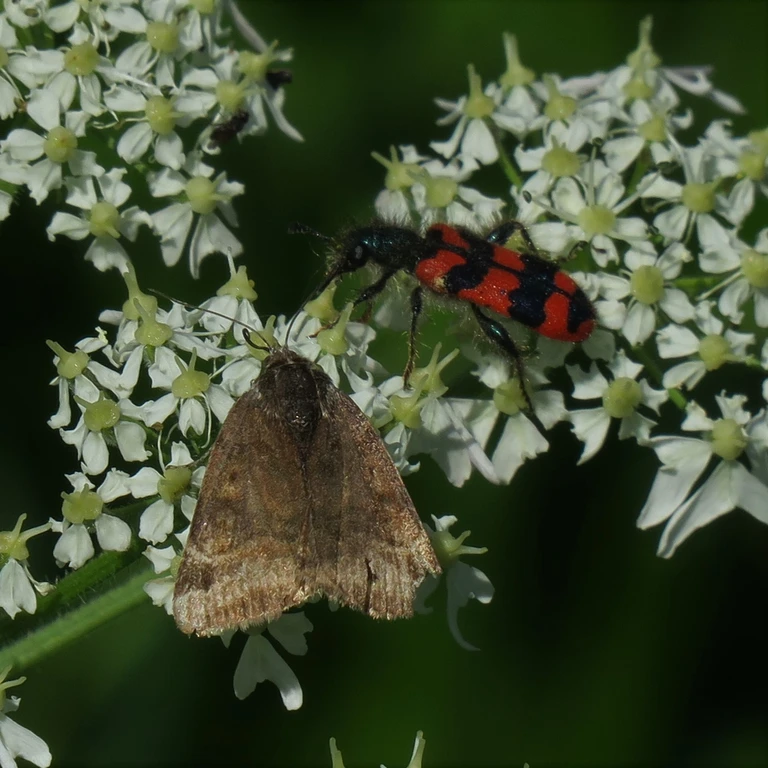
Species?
Euclidia glyphica
